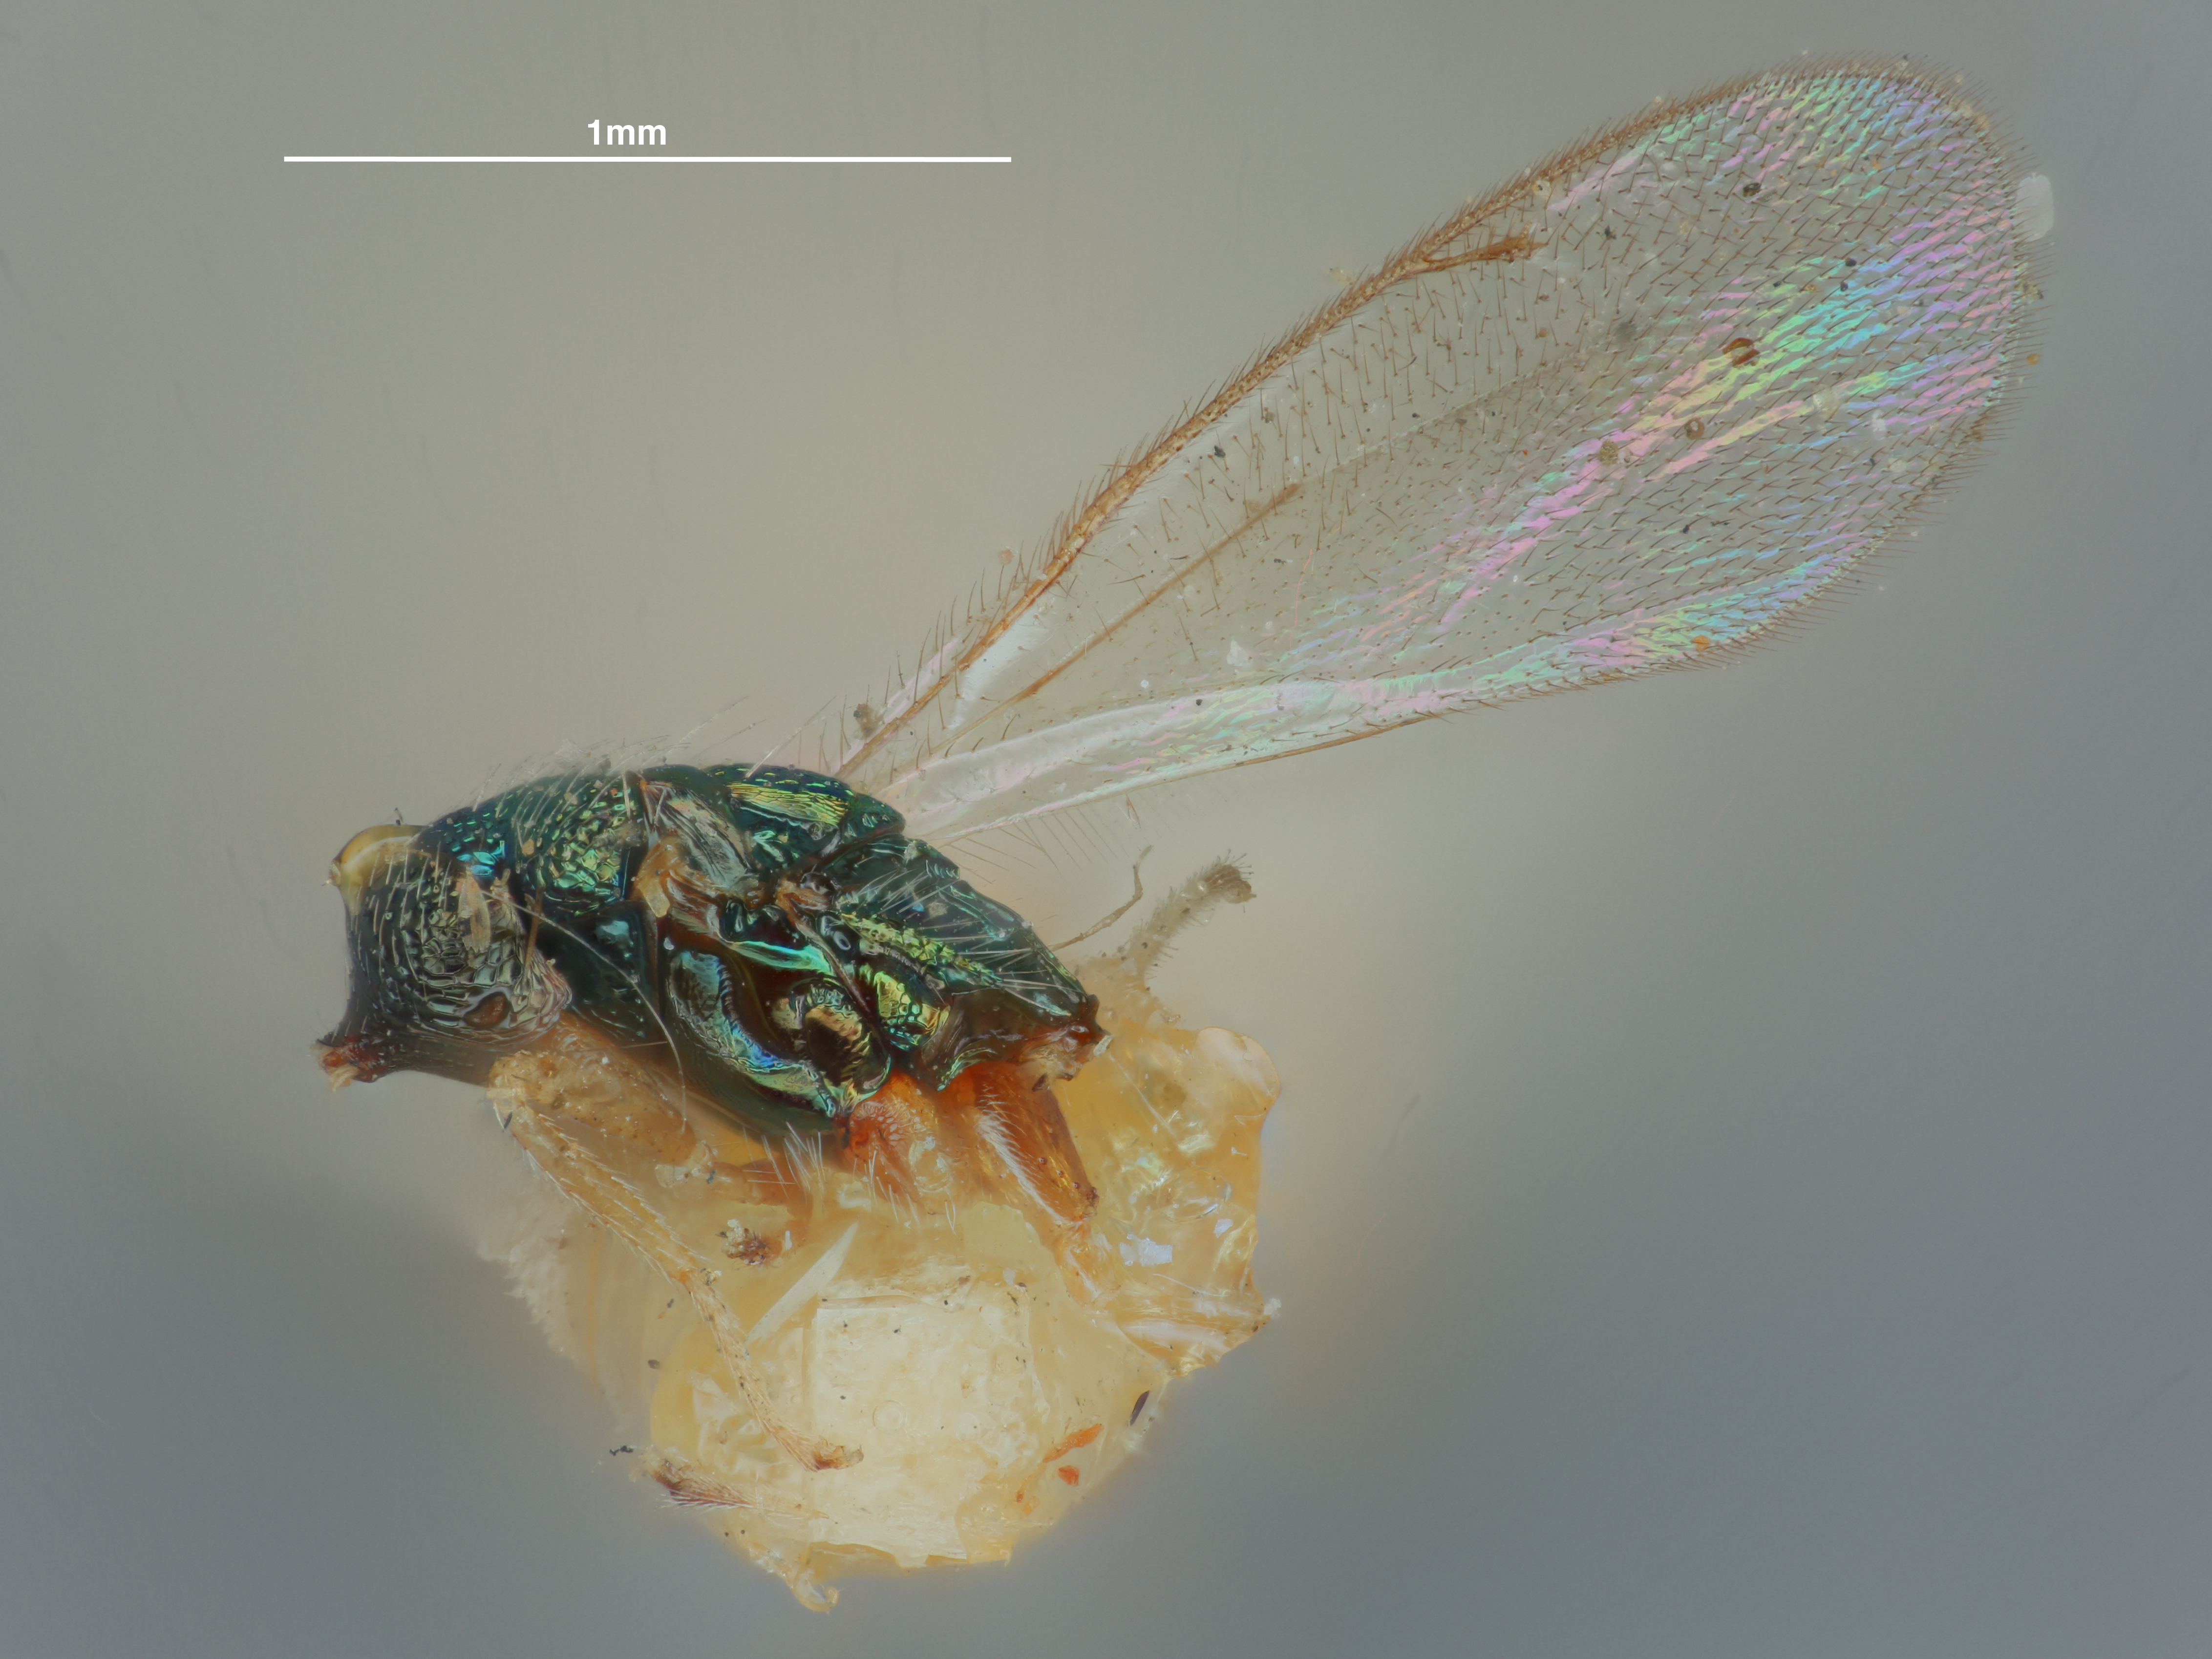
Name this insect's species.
Sympiezus flavipes
